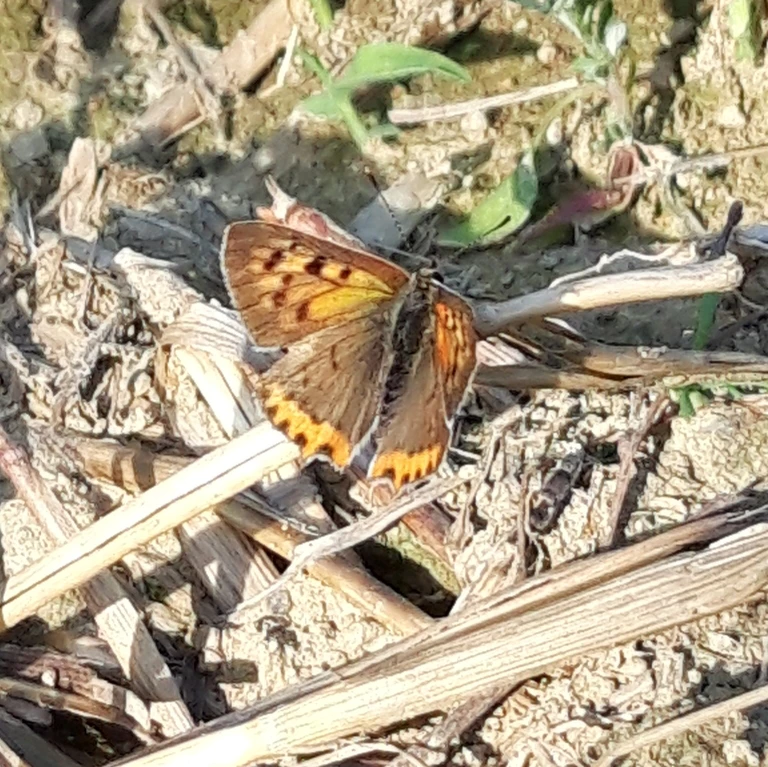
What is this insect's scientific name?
Lycaena phlaeas
